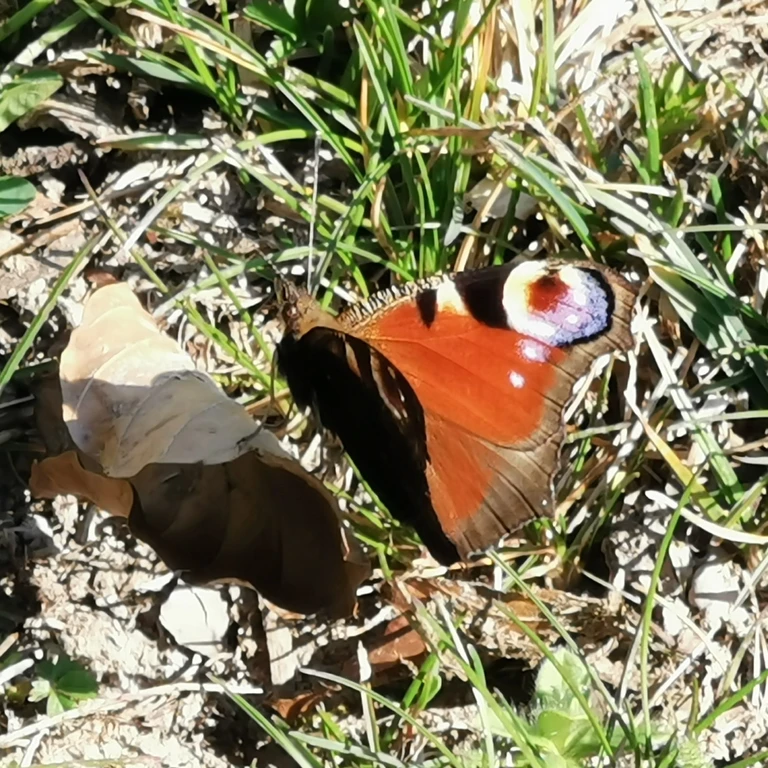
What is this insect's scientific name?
Aglais io
